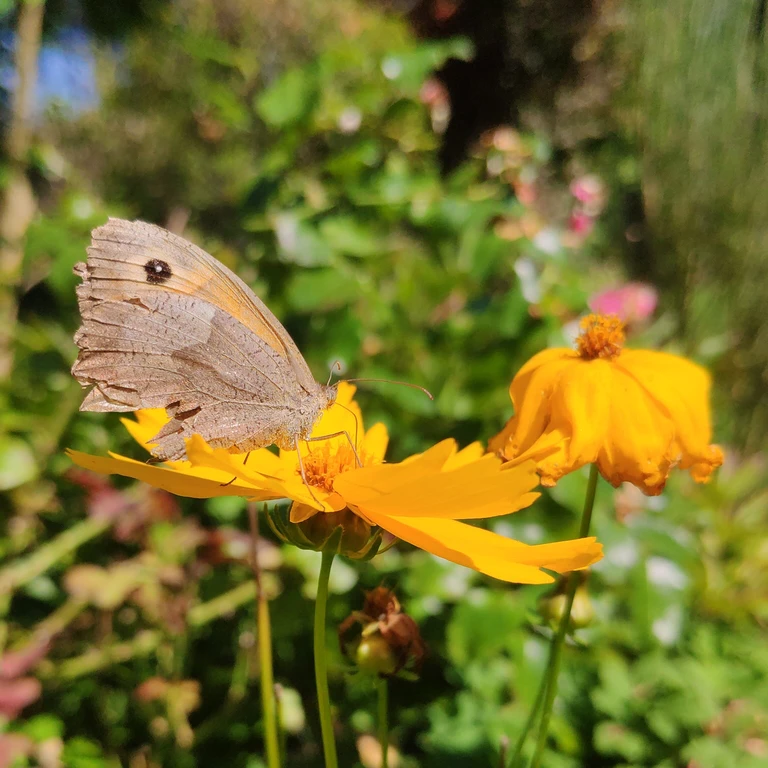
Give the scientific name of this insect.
Maniola jurtina
